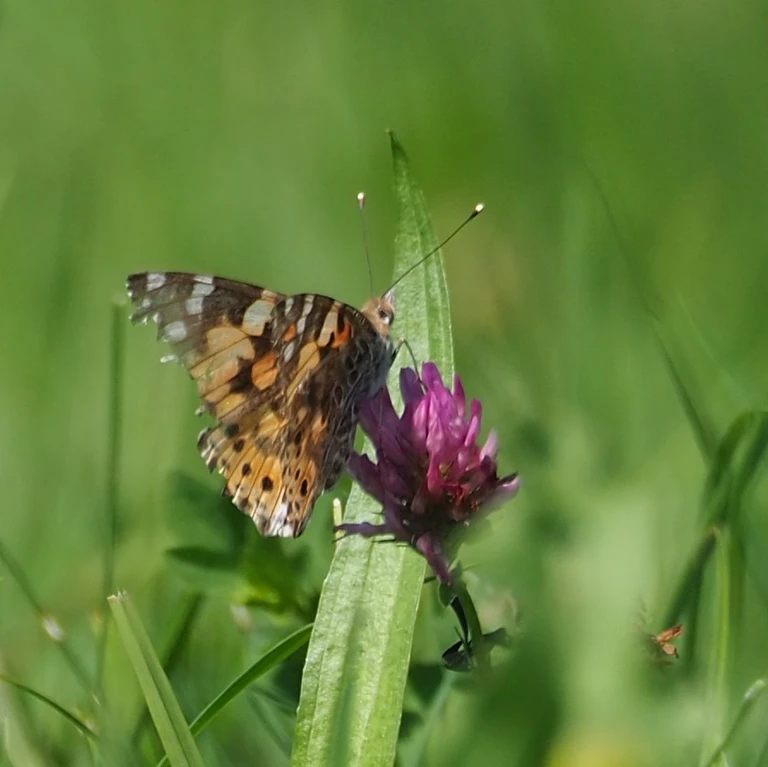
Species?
Vanessa cardui
